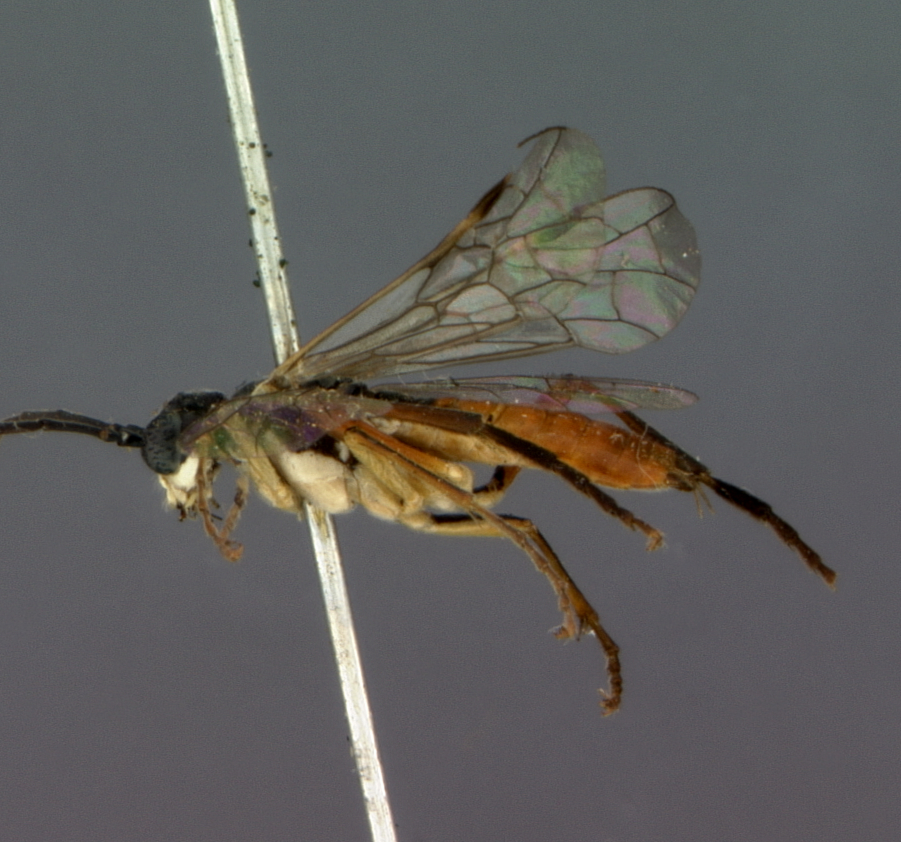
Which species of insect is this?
Tenthredo hypoleuca
